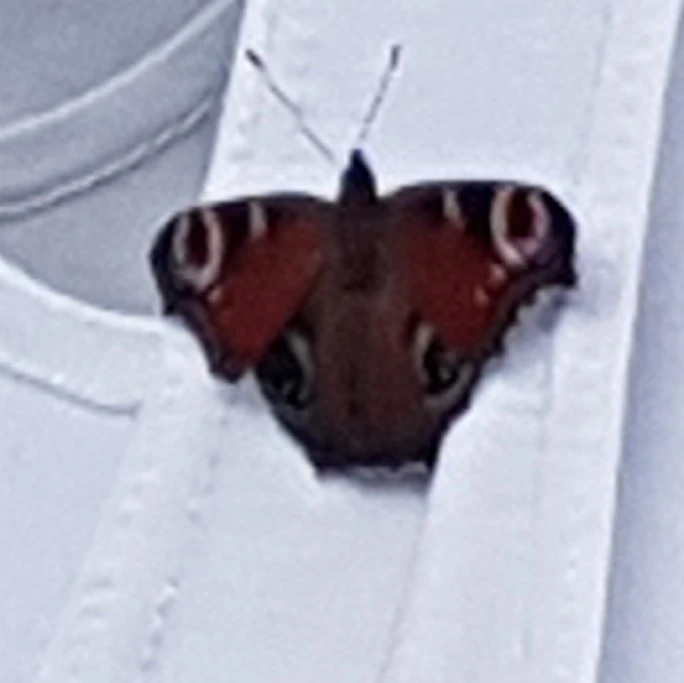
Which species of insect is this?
Aglais io
